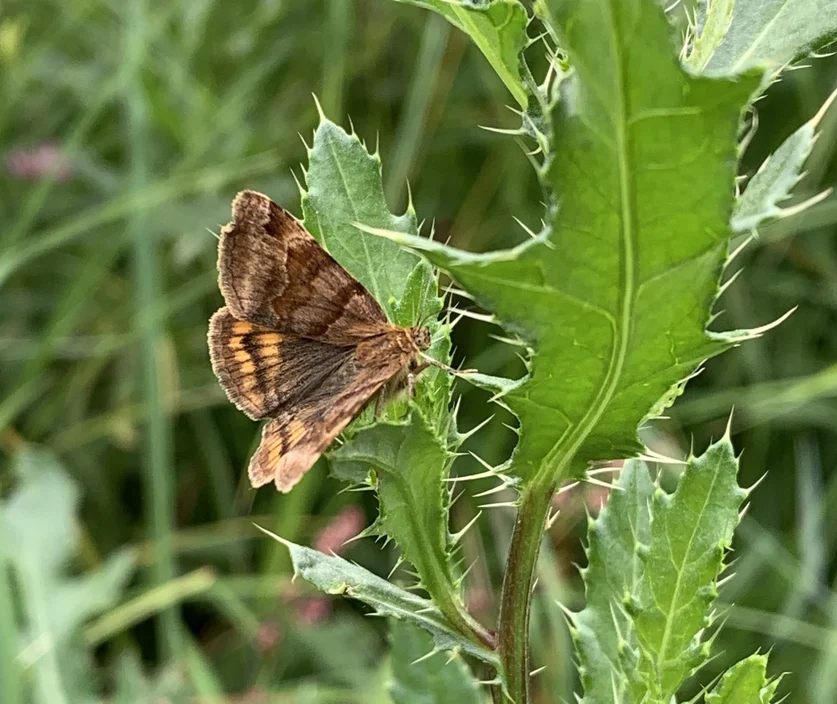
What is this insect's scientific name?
Euclidia glyphica
